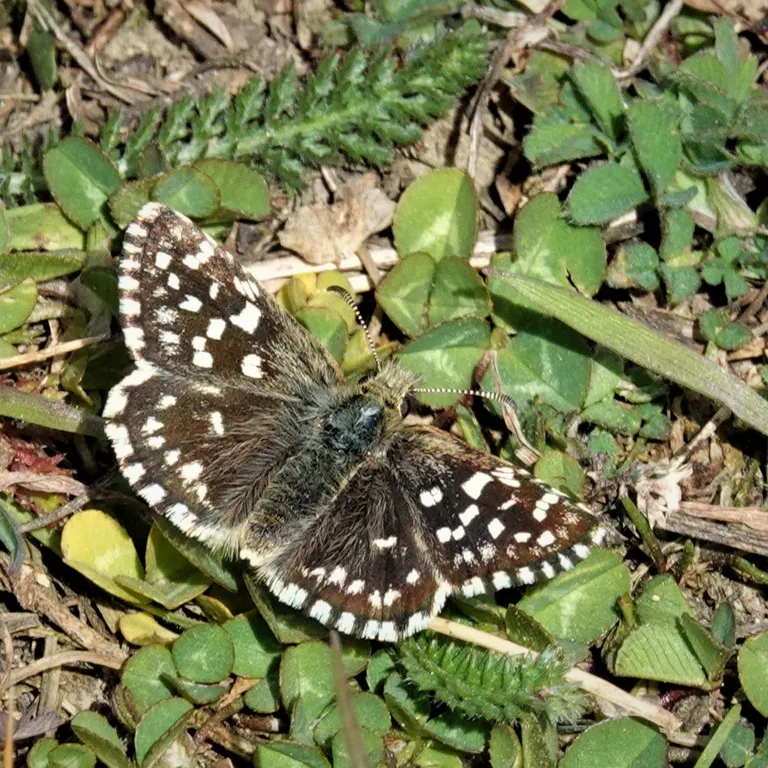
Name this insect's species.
Pyrgus malvae
